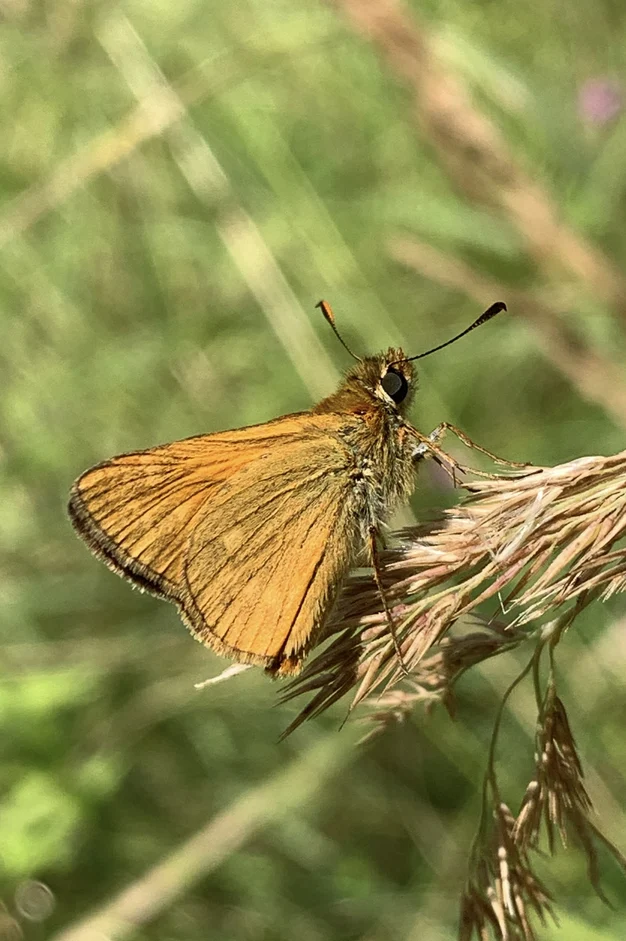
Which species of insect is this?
Ochlodes sylvanus (also Ochlodes venata)
